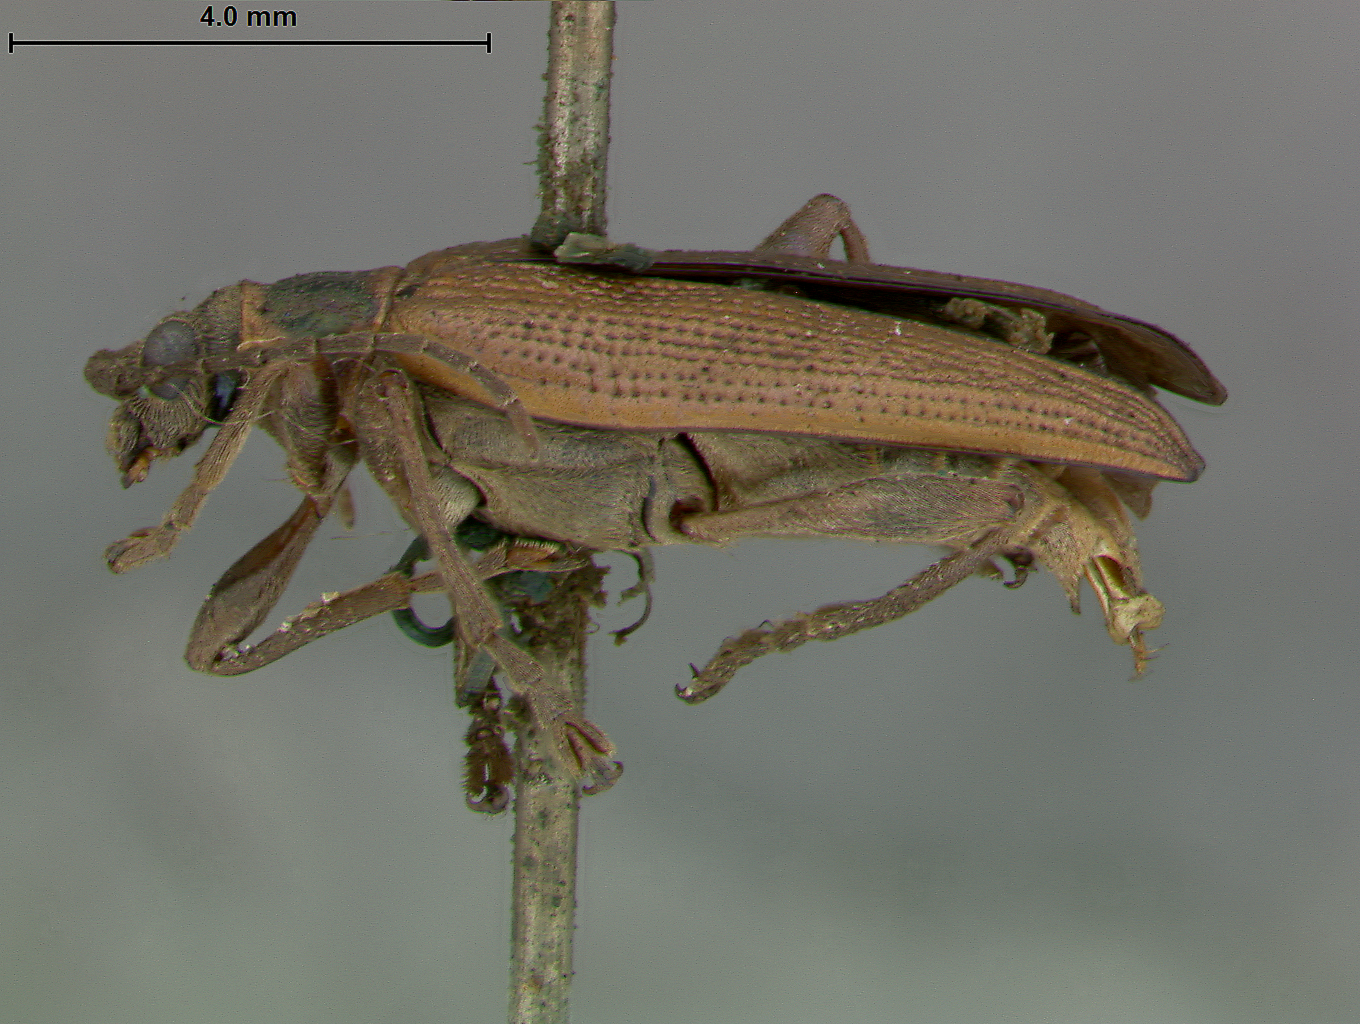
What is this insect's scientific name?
Donacia curticollis
